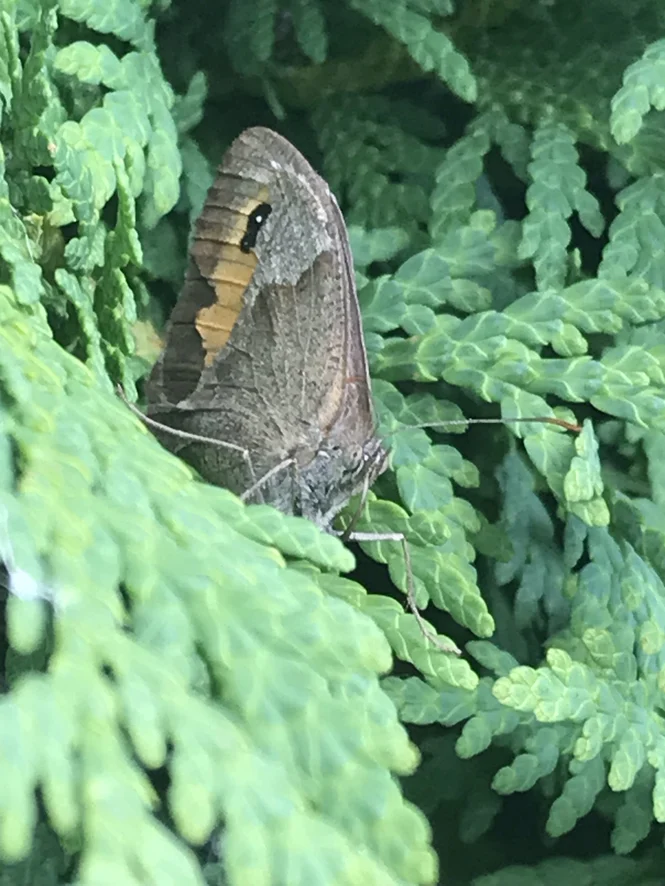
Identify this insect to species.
Maniola jurtina
